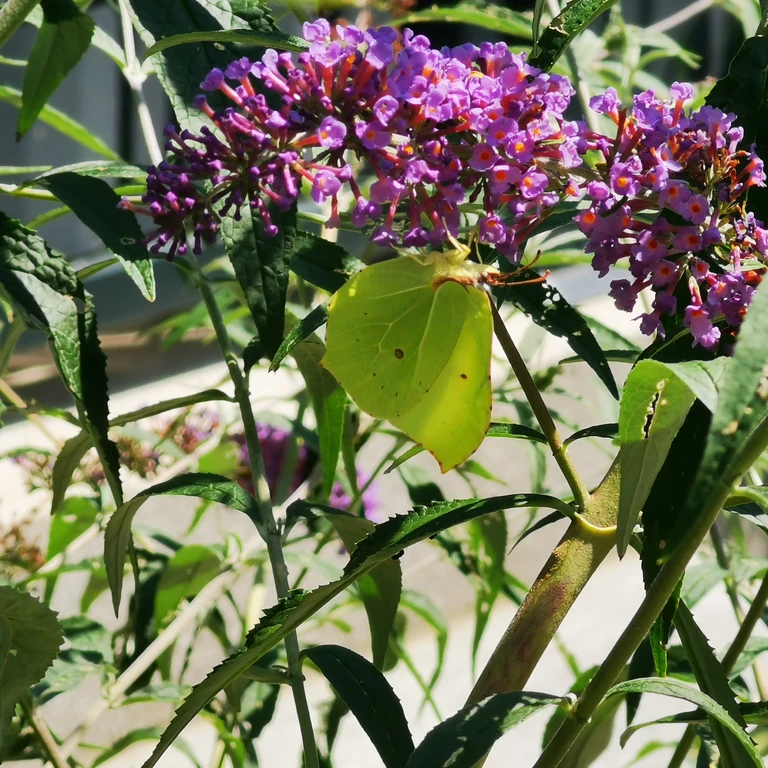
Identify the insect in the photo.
Gonepteryx rhamni
